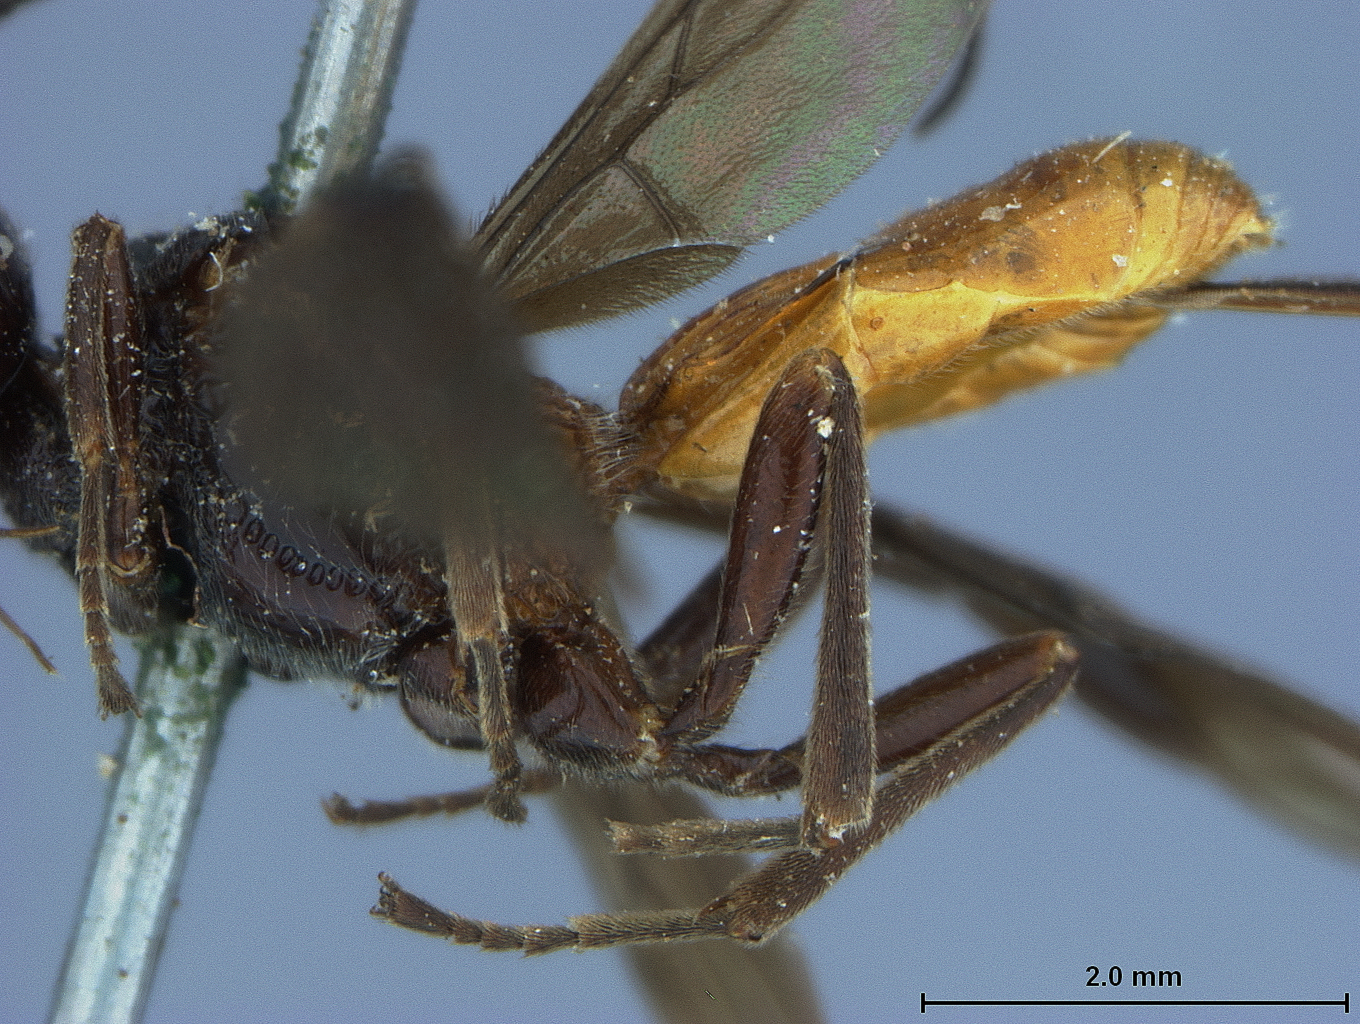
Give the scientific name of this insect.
Promachus sanguineiventris
